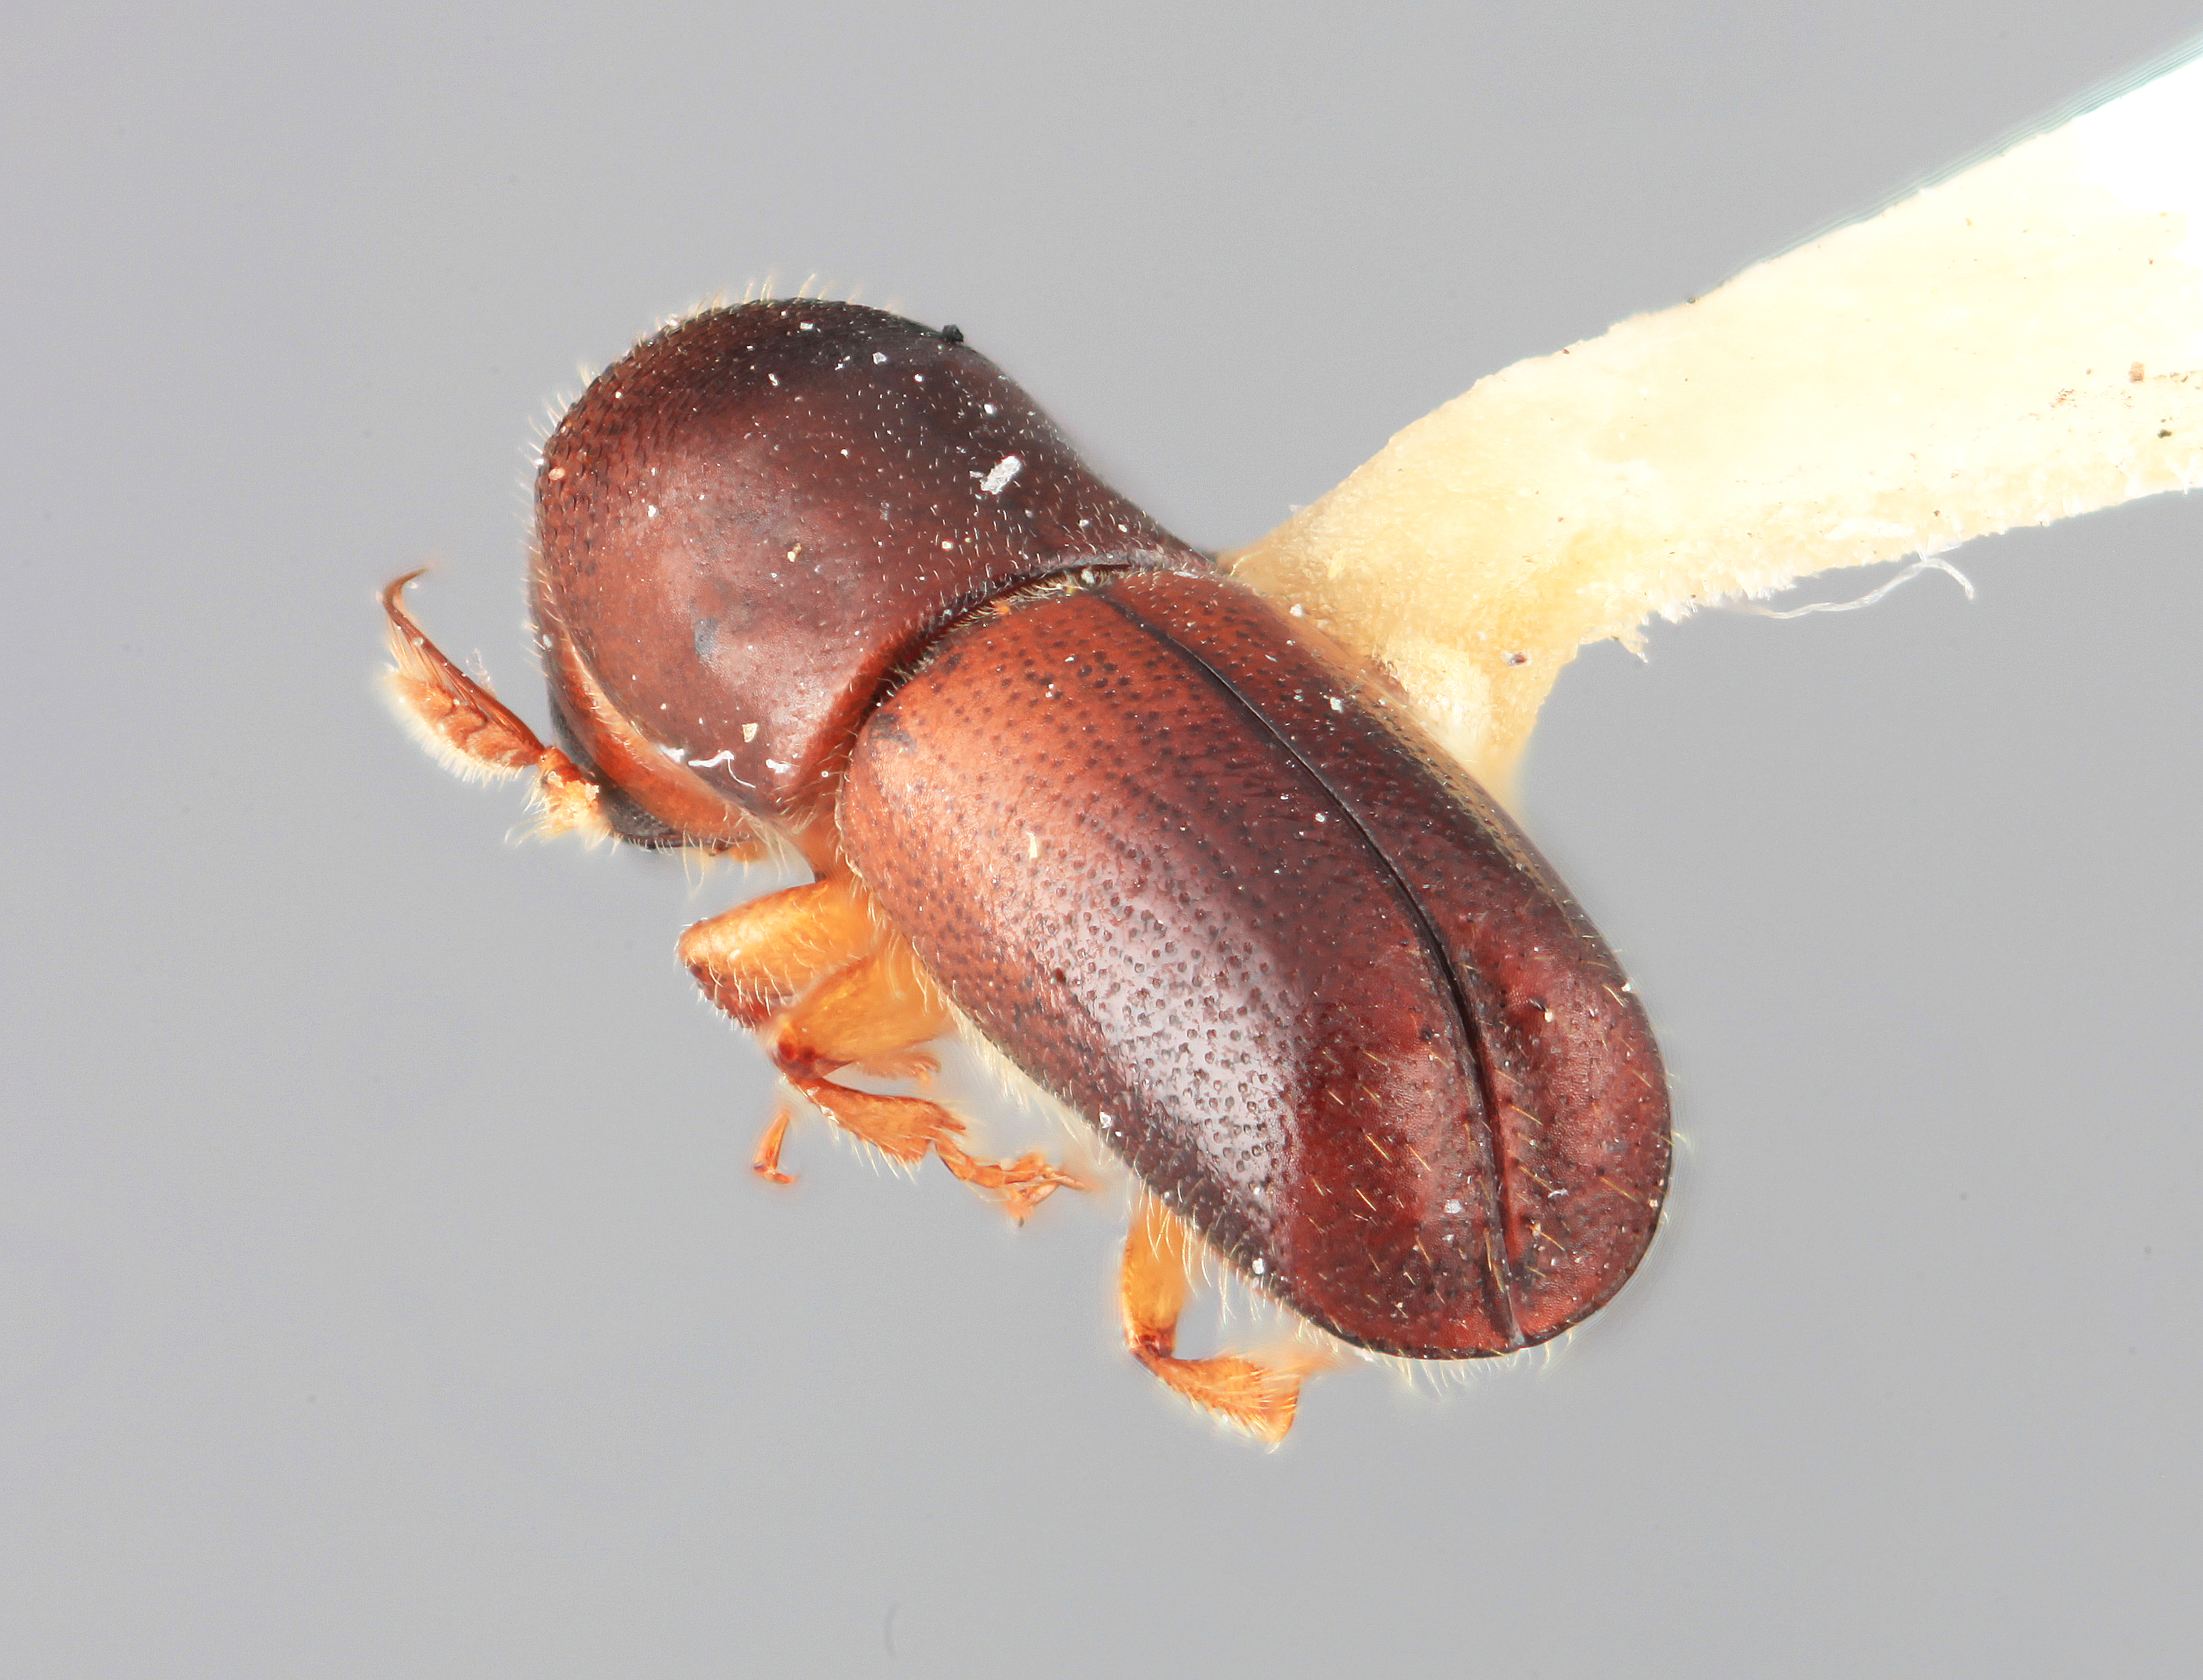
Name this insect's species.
Monarthrum bicavum
